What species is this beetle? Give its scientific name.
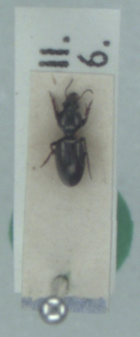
Dyschirius thoracicus
